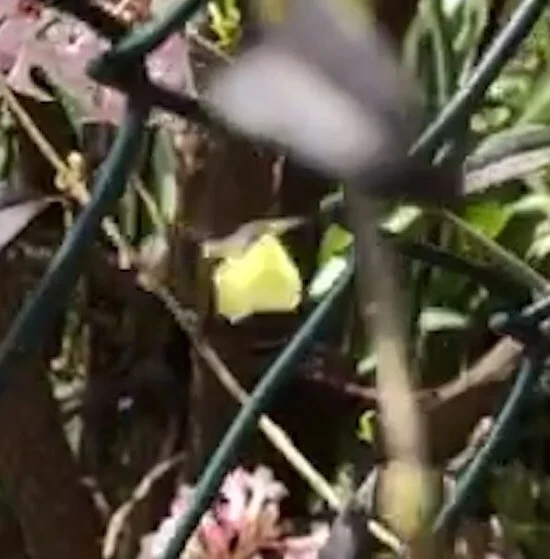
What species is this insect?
Gonepteryx rhamni
